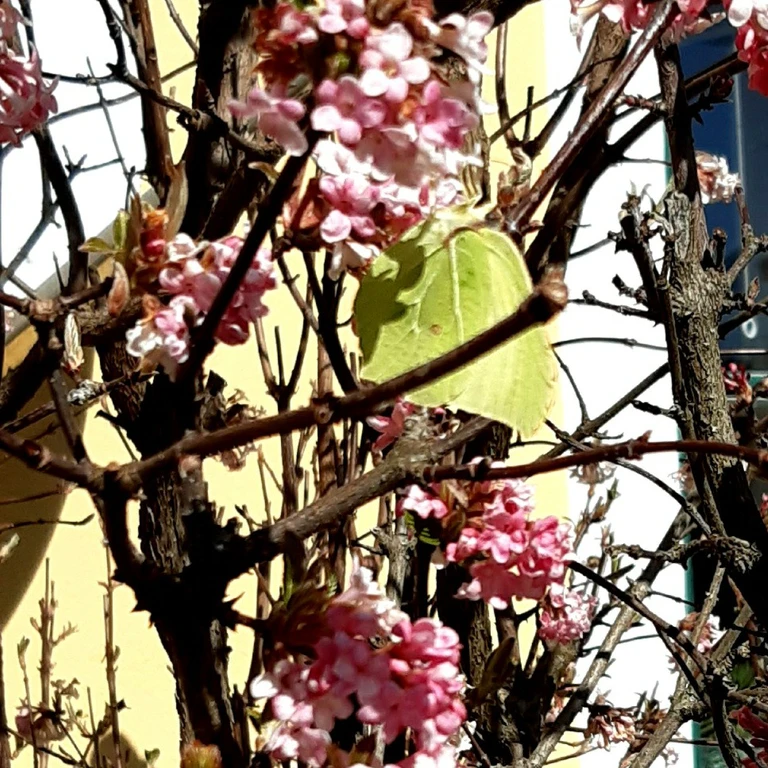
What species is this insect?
Gonepteryx rhamni
